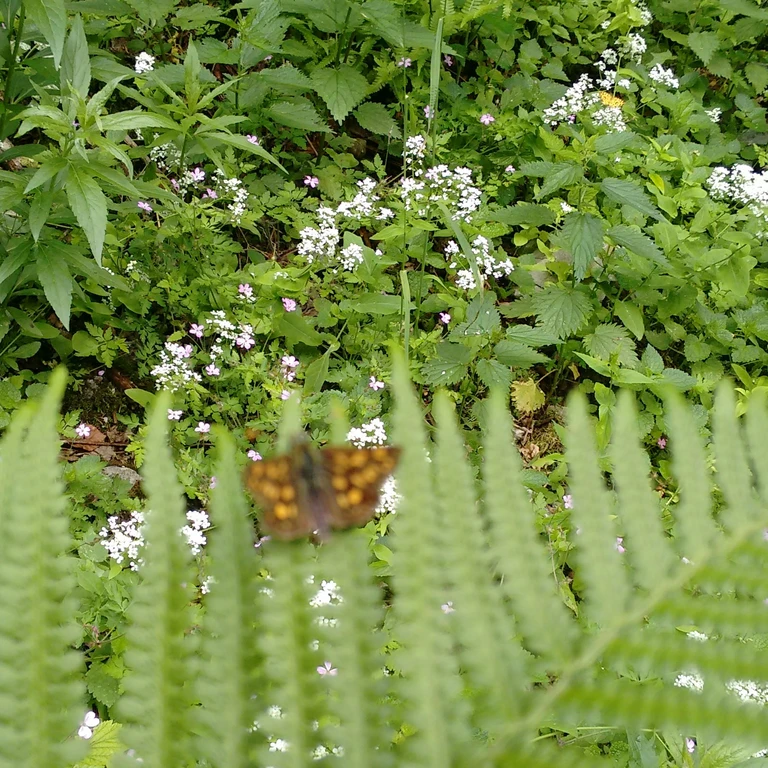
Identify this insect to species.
Carterocephalus palaemon
